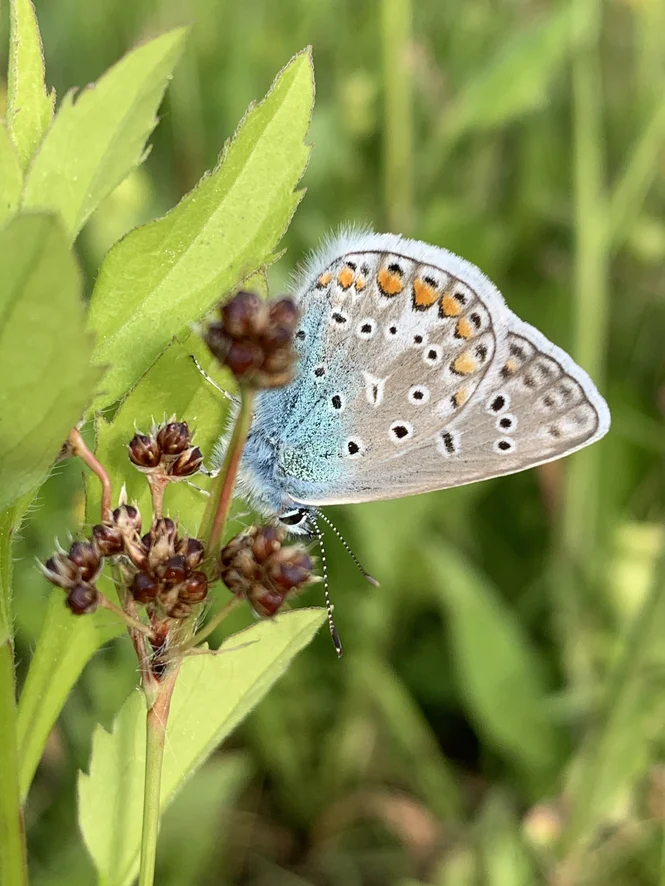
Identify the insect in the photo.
Polyommatus icarus
